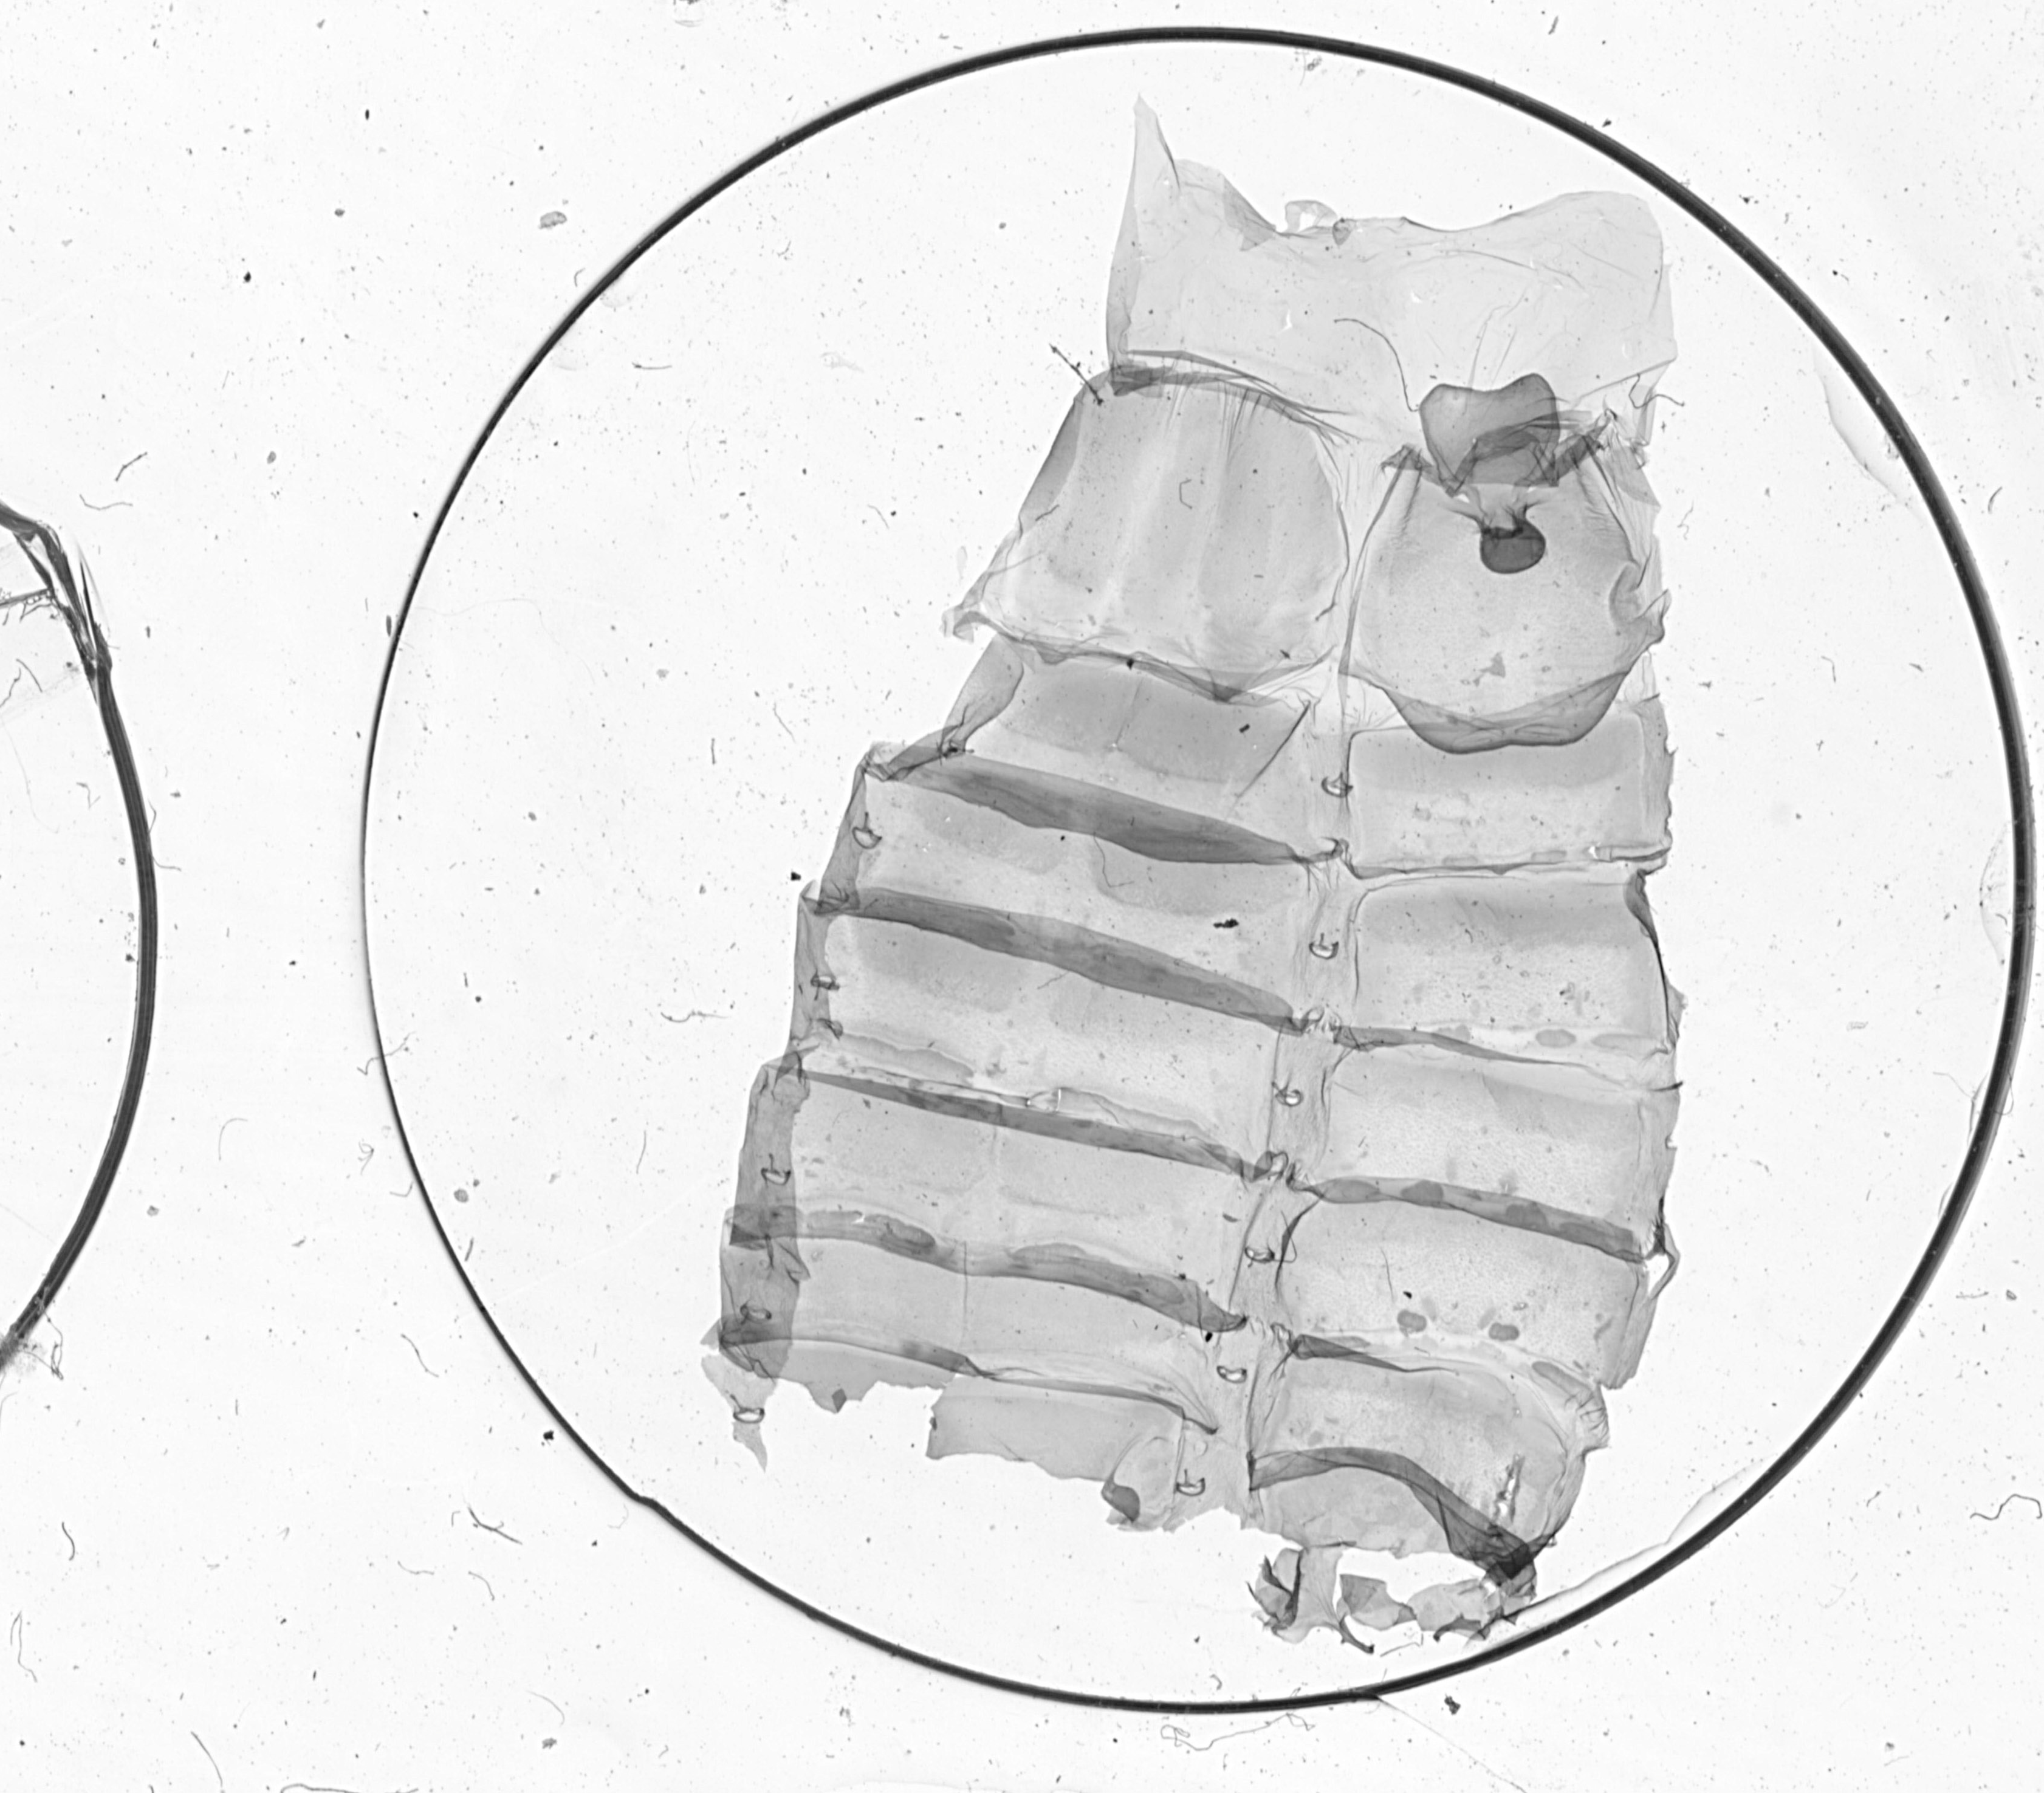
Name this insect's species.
Meragisa nicolasi
